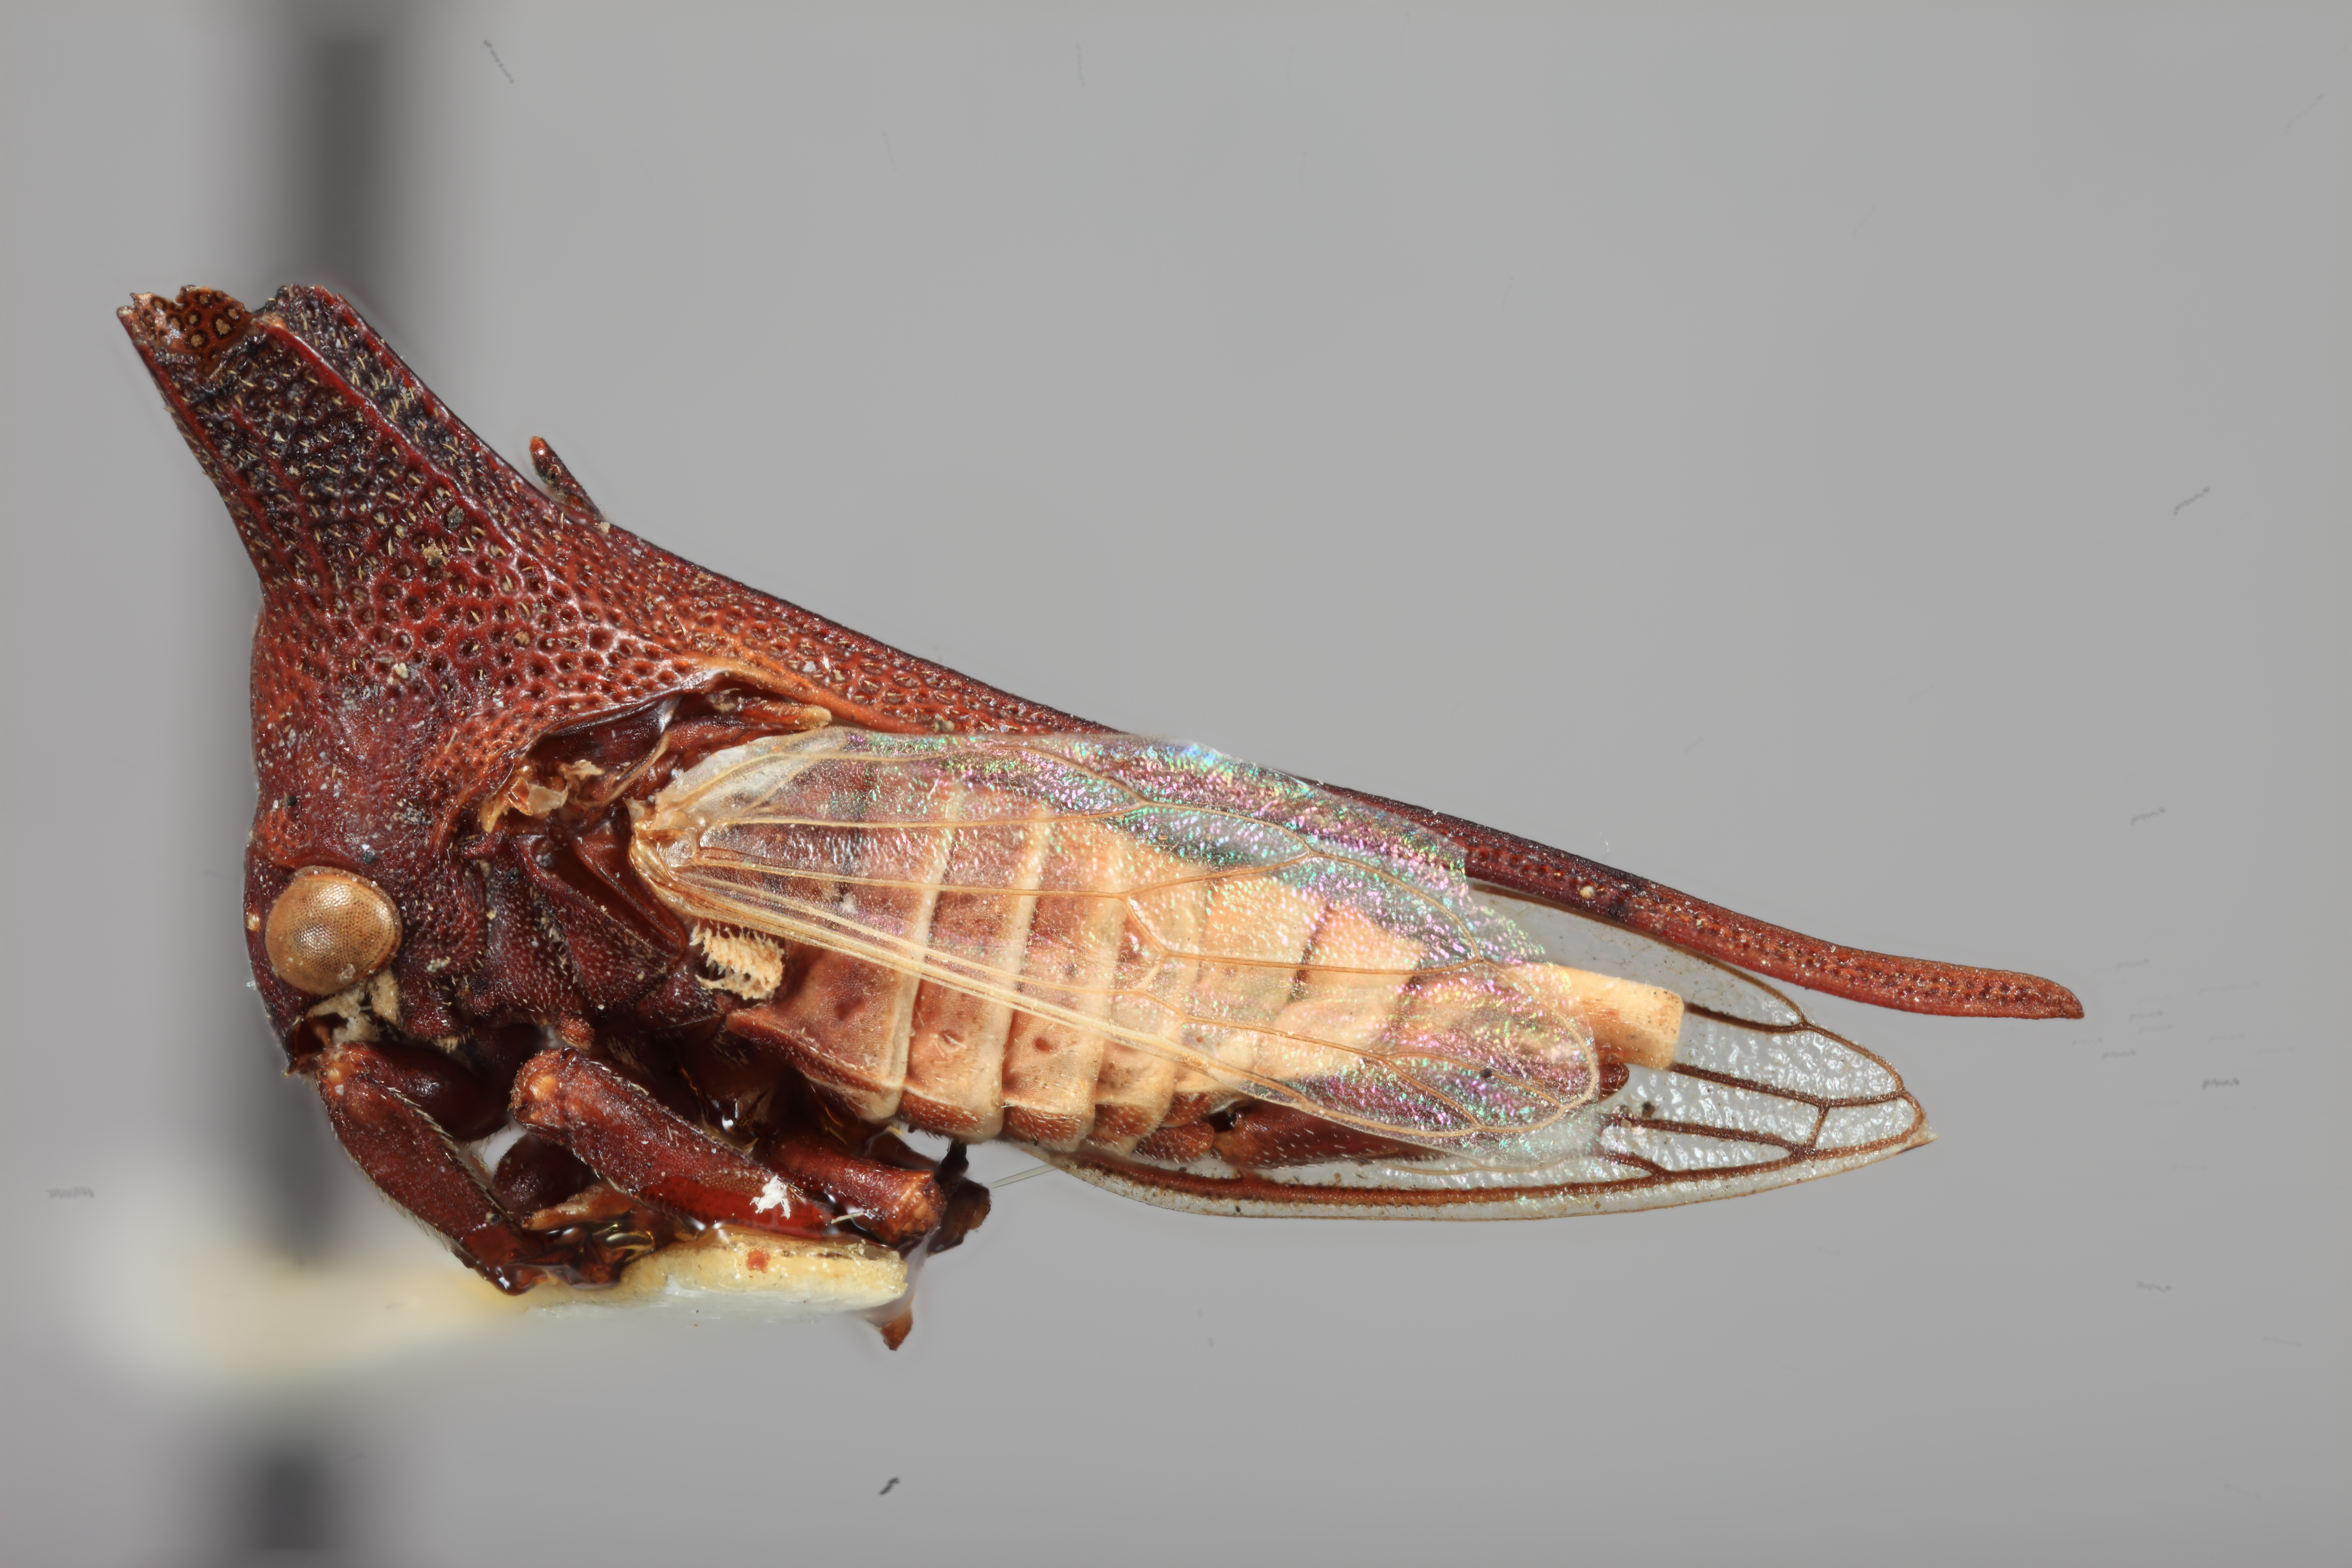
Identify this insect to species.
Daunus gracilis
